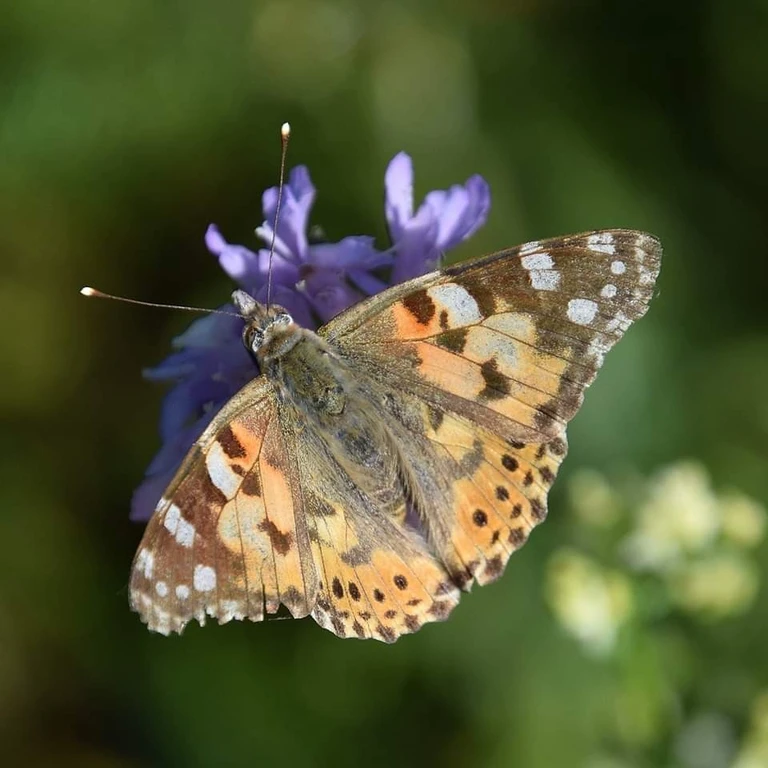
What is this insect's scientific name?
Vanessa cardui
